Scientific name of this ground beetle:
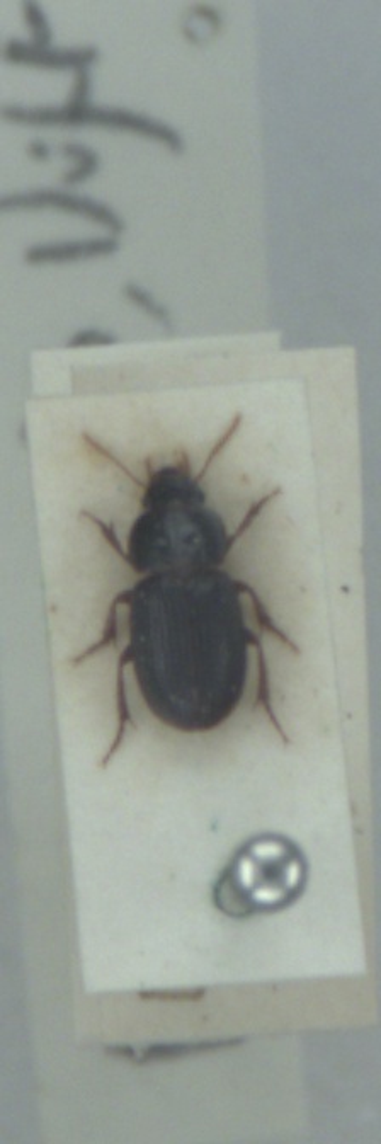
Harpalus pumilus
